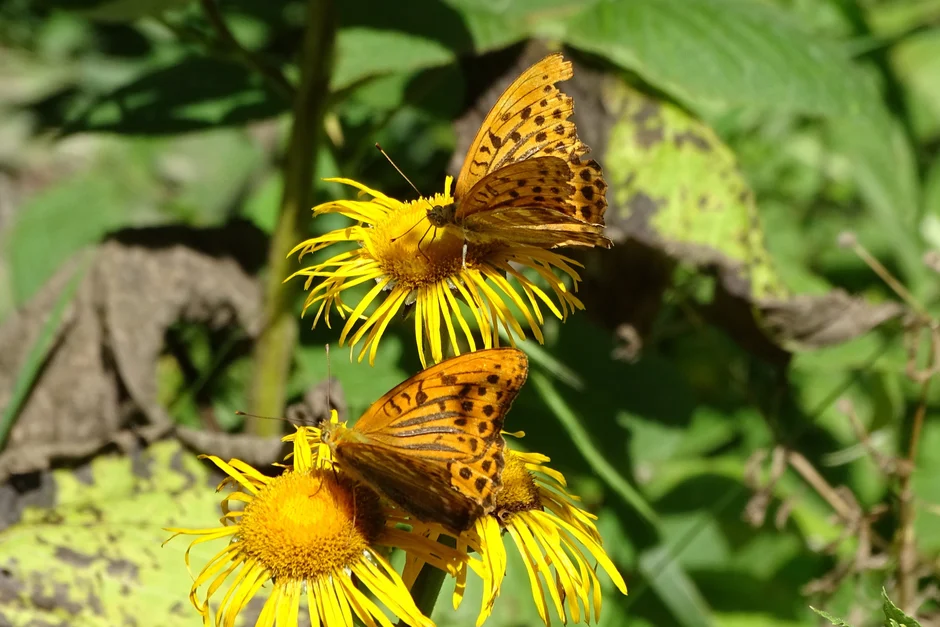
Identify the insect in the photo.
Argynnis paphia
